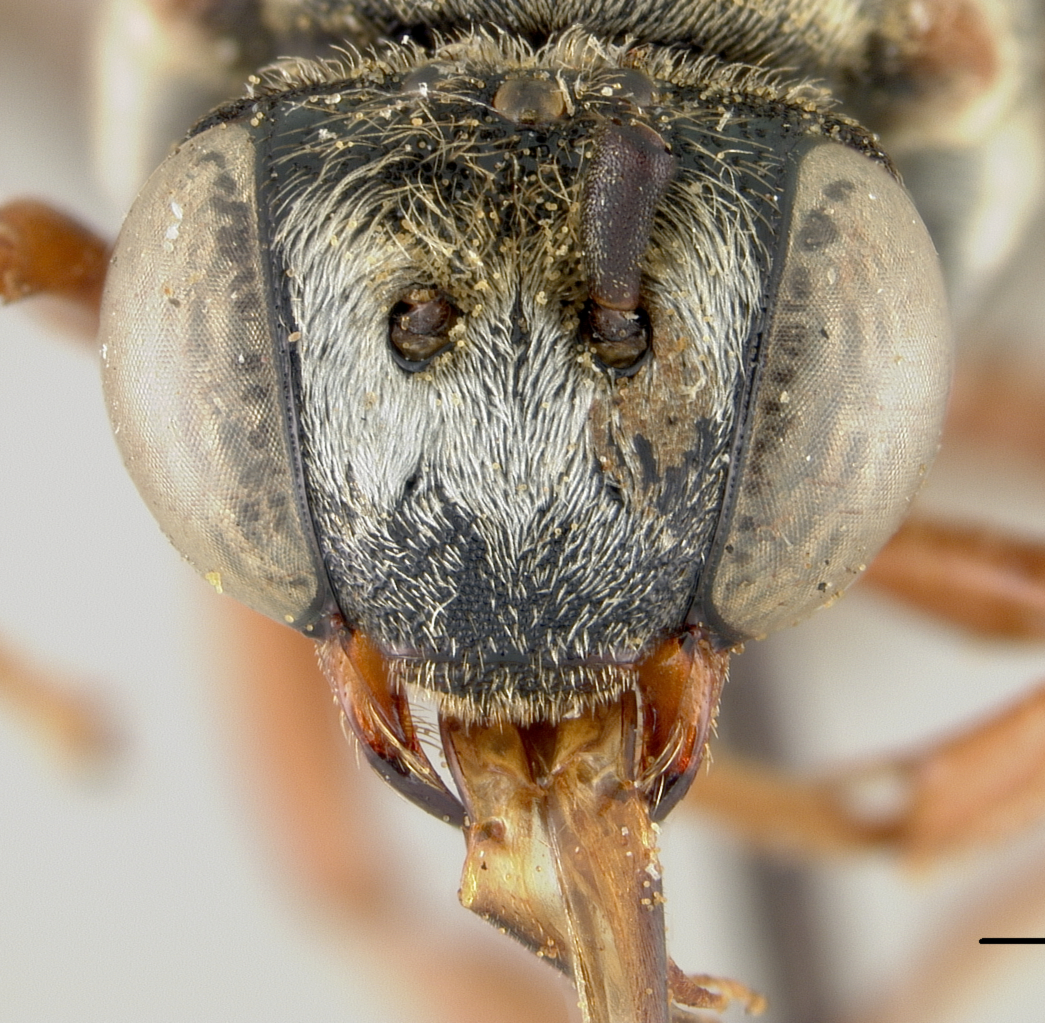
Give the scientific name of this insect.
Triepeolus lusor
